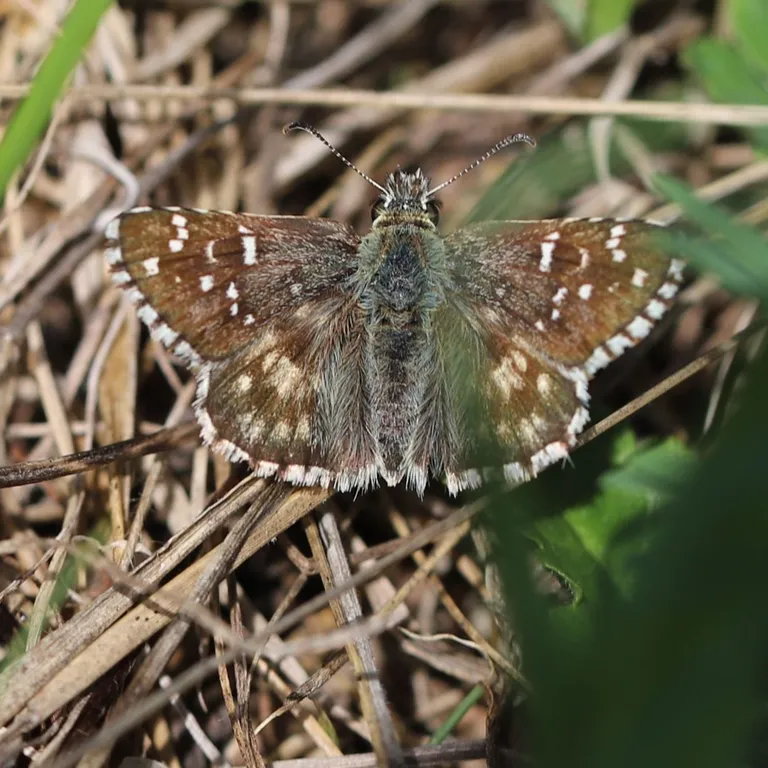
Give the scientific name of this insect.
Pyrgus armoricanus
